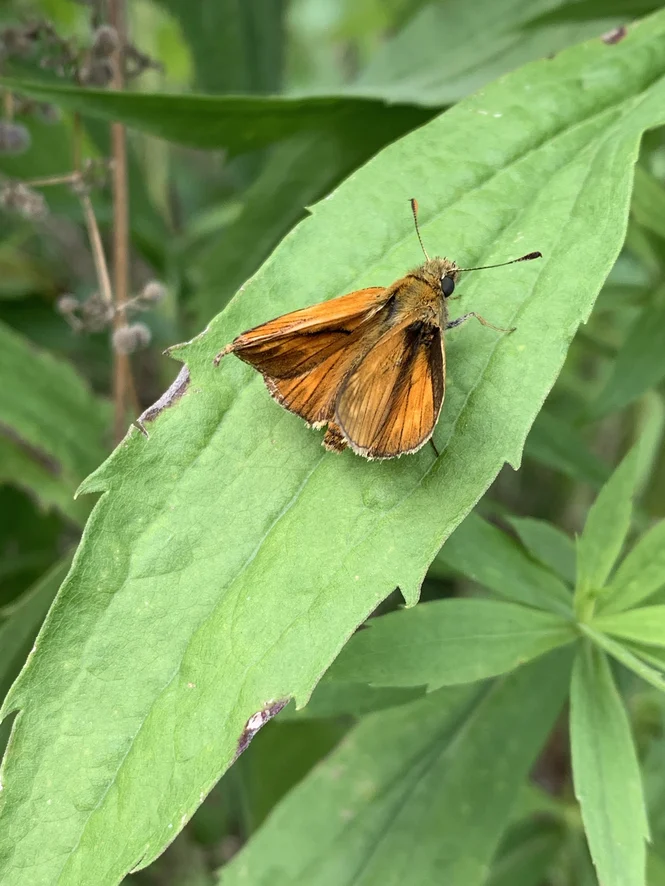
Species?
Ochlodes sylvanus (also Ochlodes venata)
